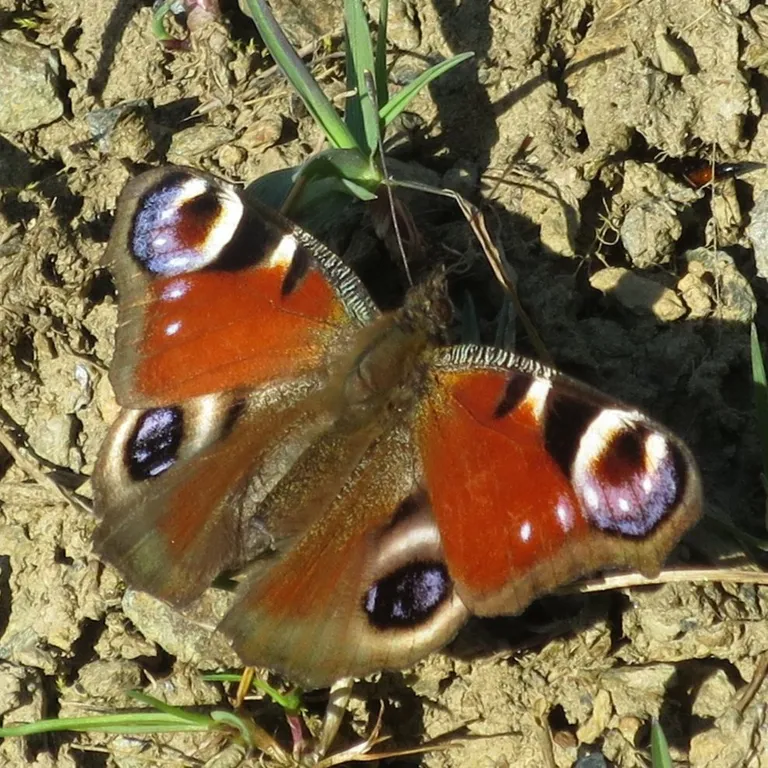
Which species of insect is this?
Aglais io
